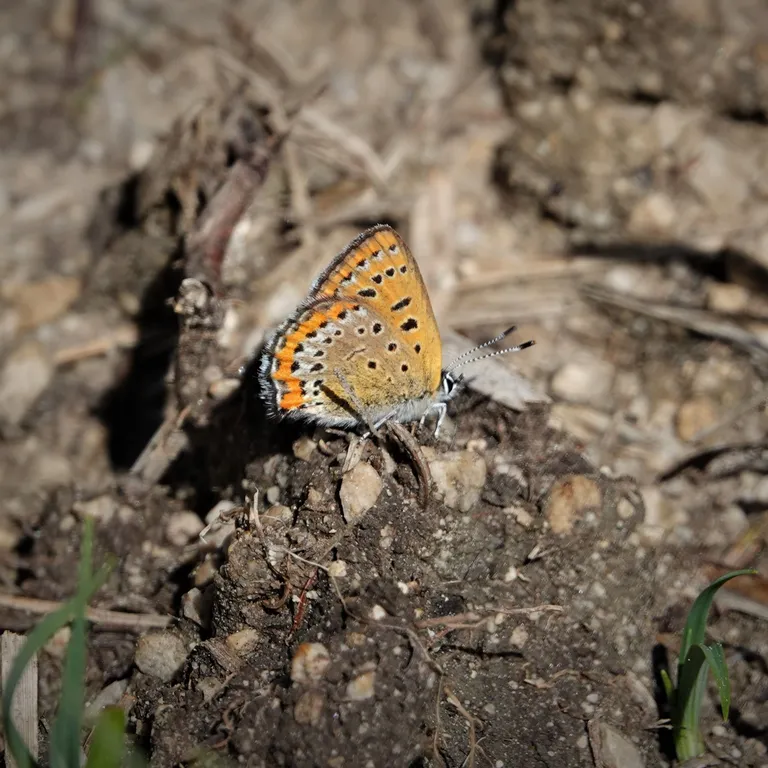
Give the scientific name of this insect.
Lycaena helle (also Helleia helle)
